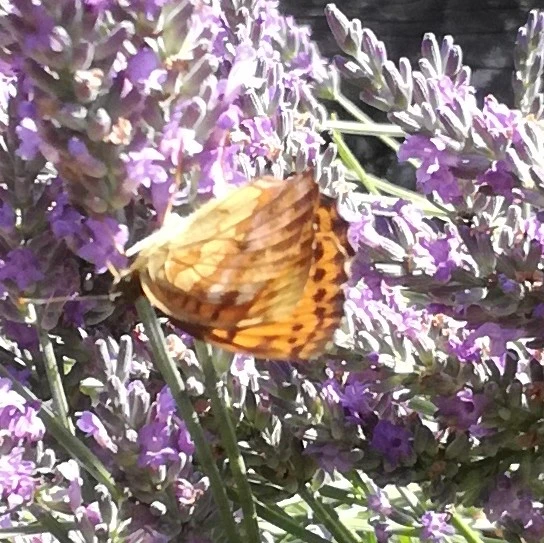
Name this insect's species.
Brenthis daphne
